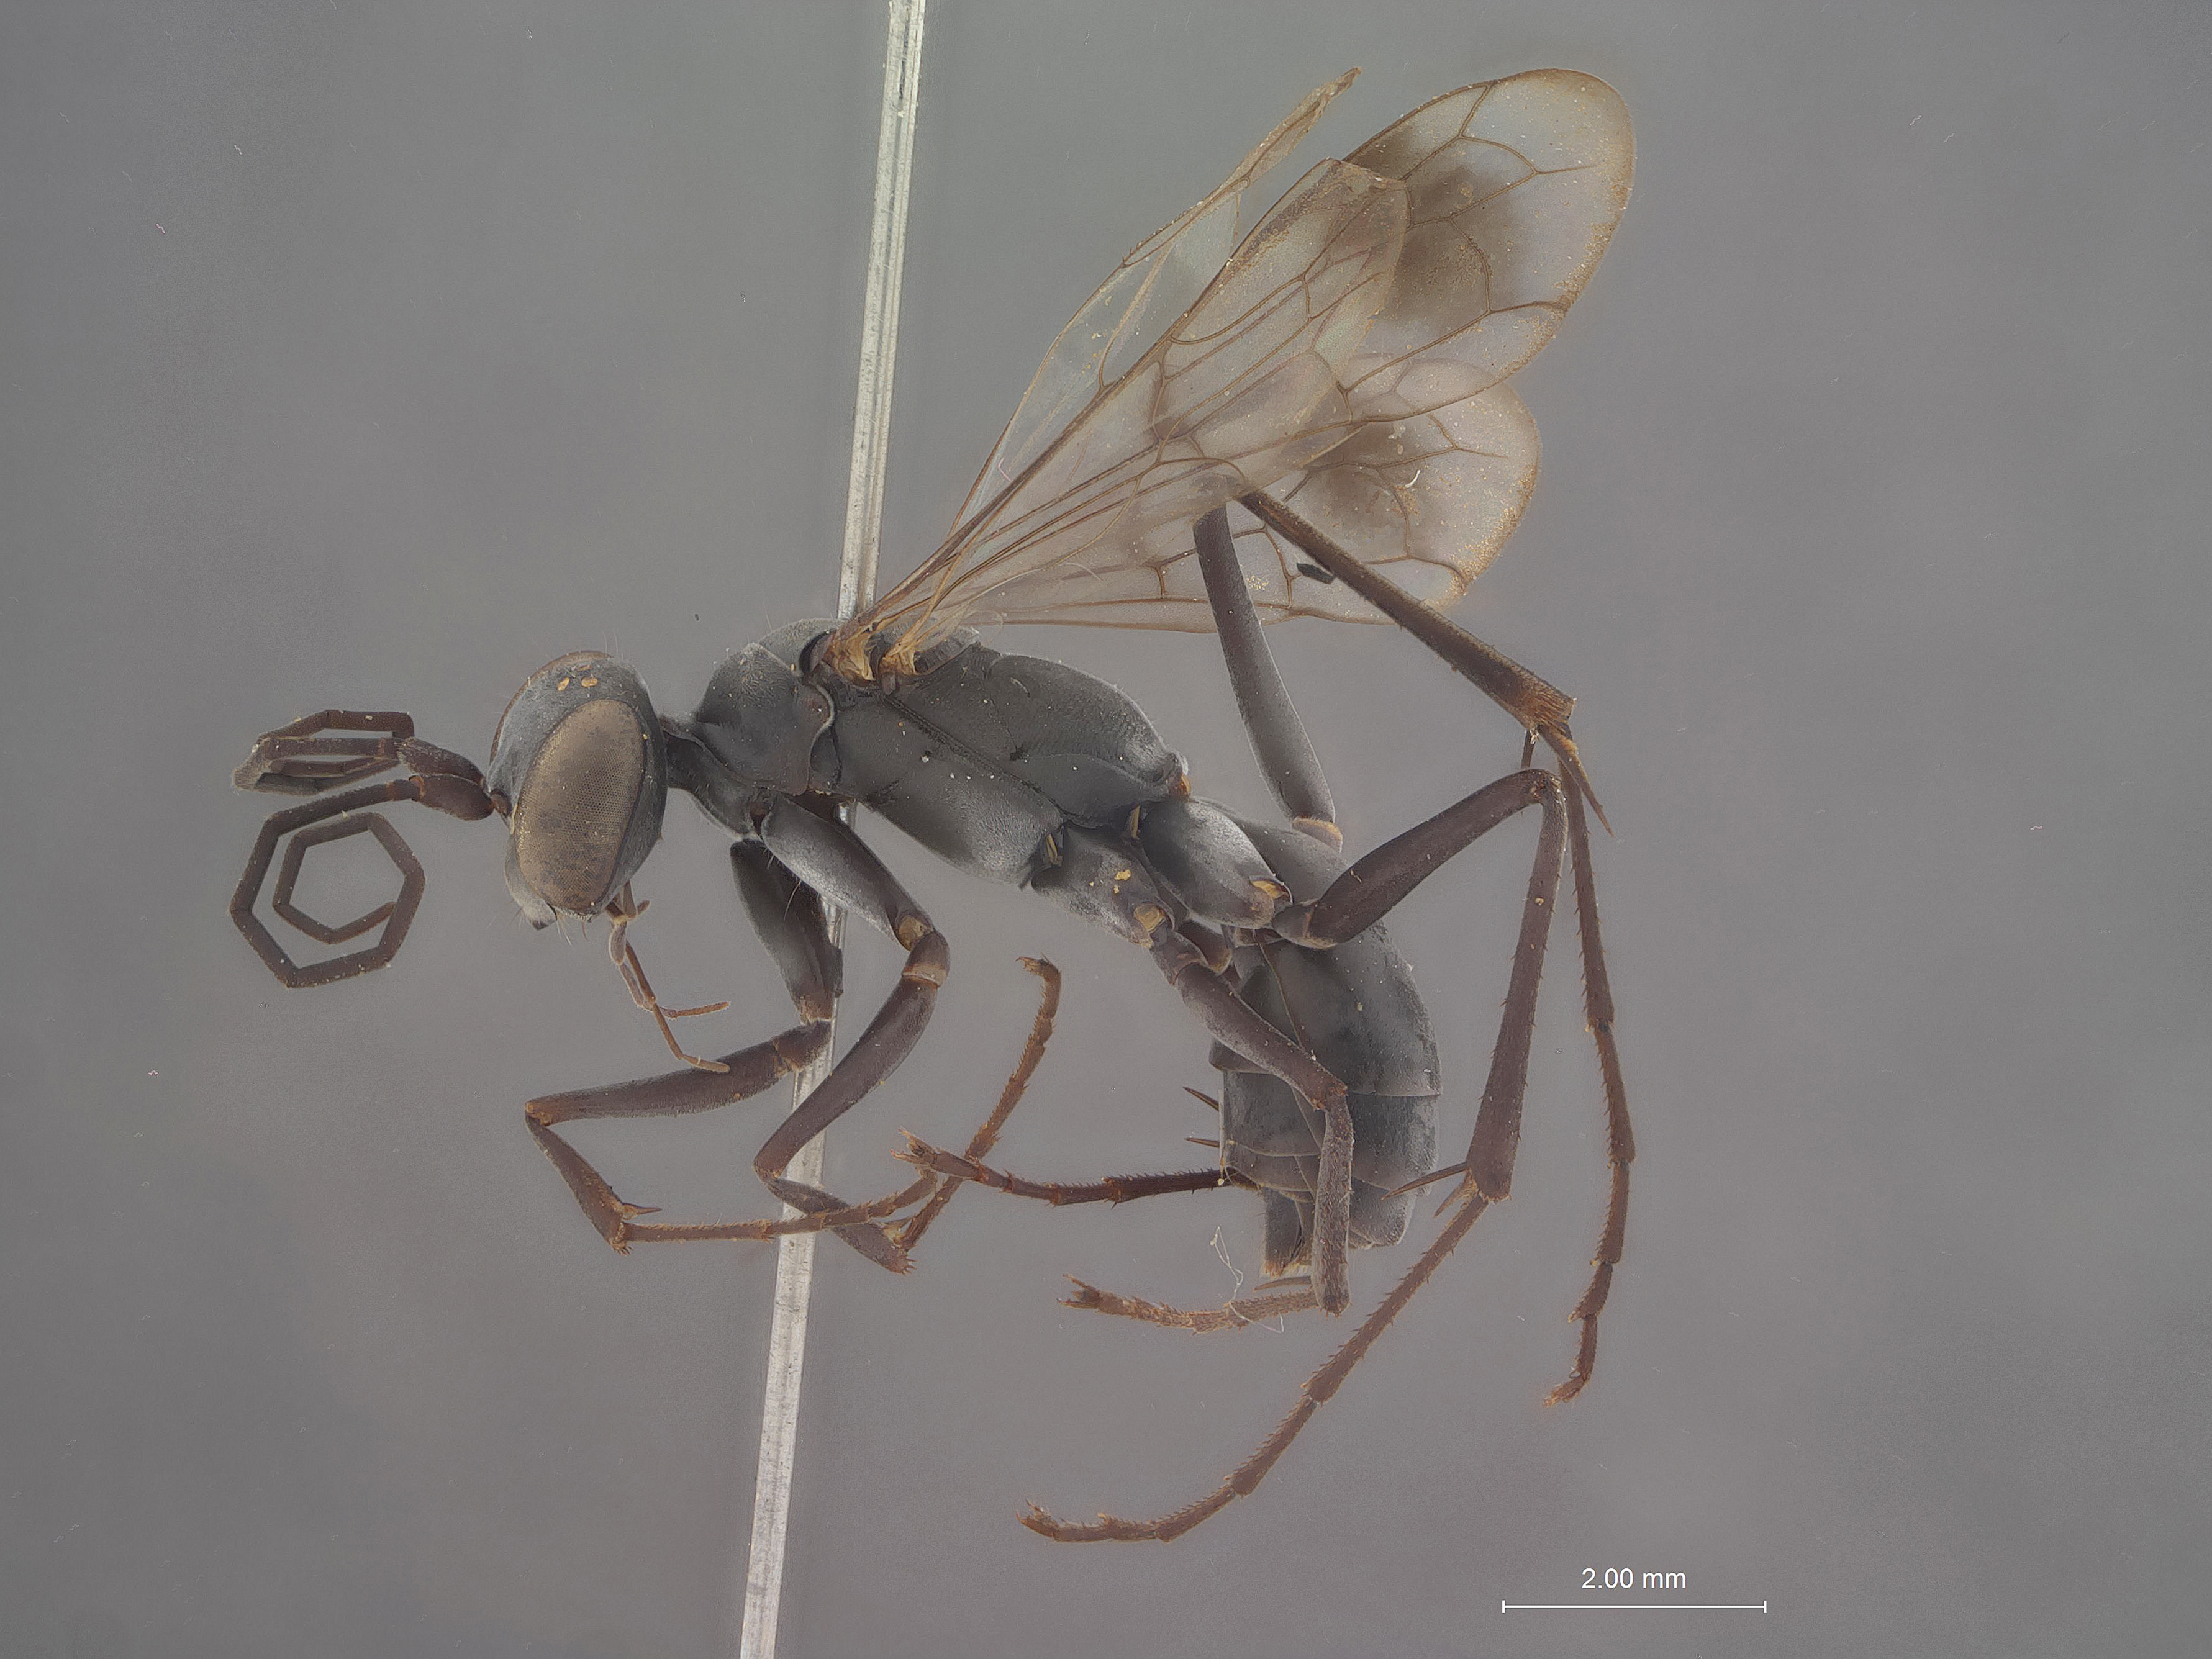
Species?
Phanagenia takasago
